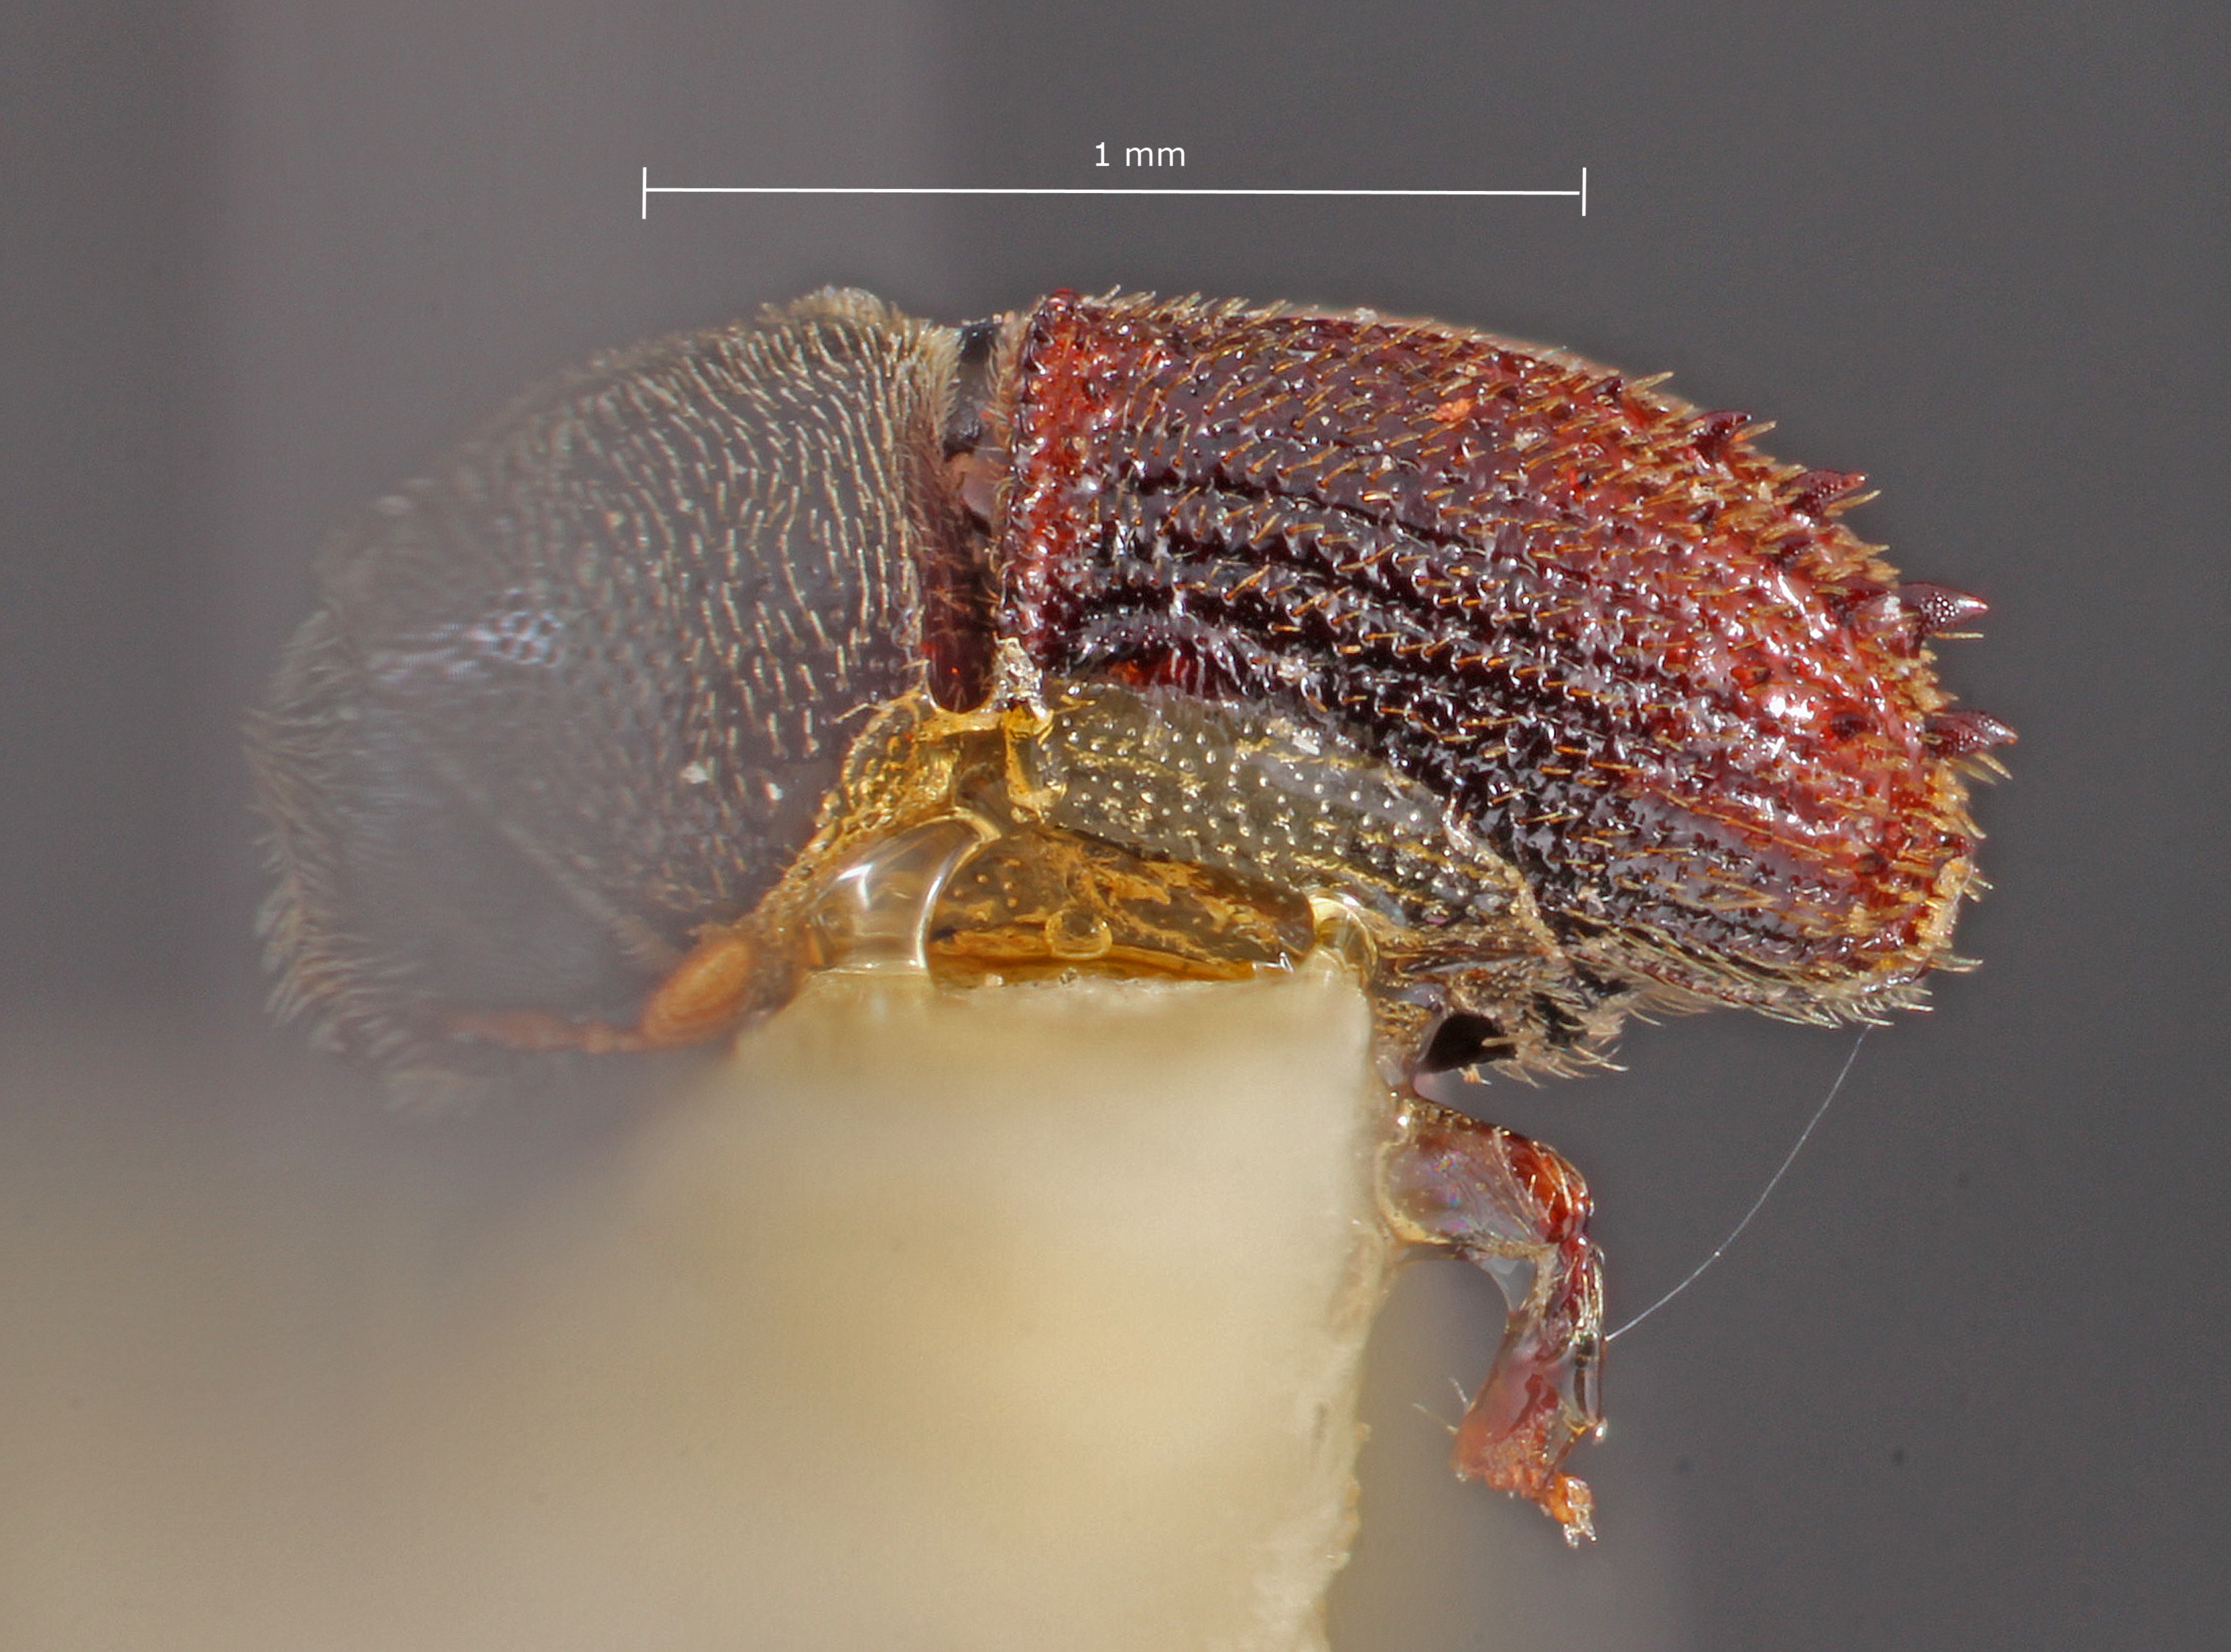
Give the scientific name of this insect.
Phloeosinus spinosus
